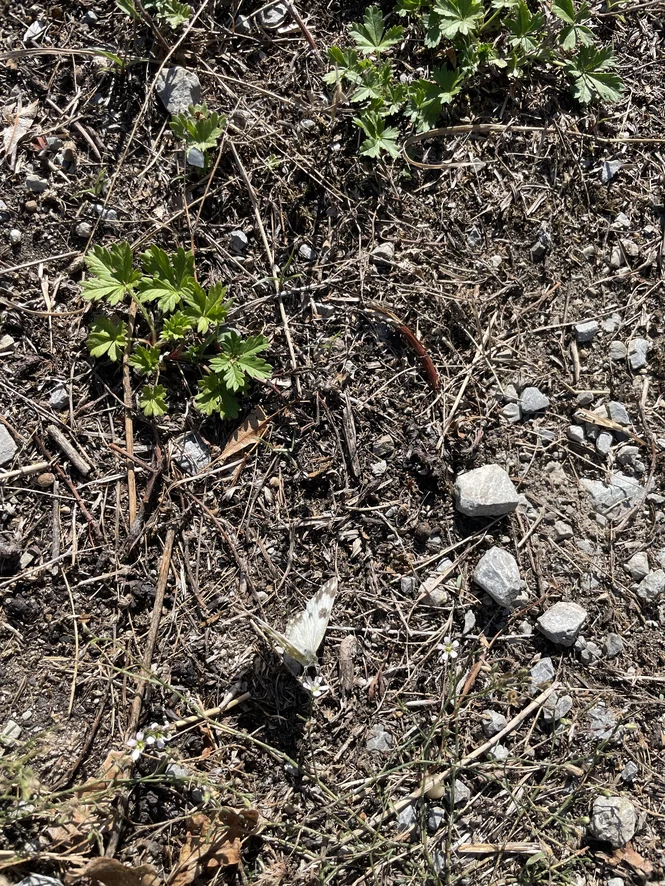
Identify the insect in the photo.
Pontia edusa
